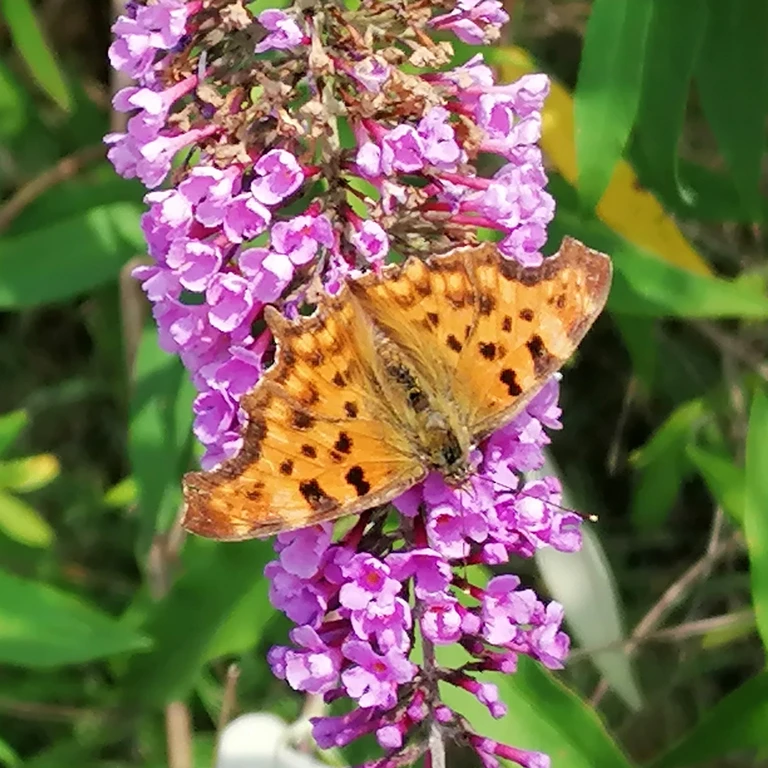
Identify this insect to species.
Polygonia c-album
